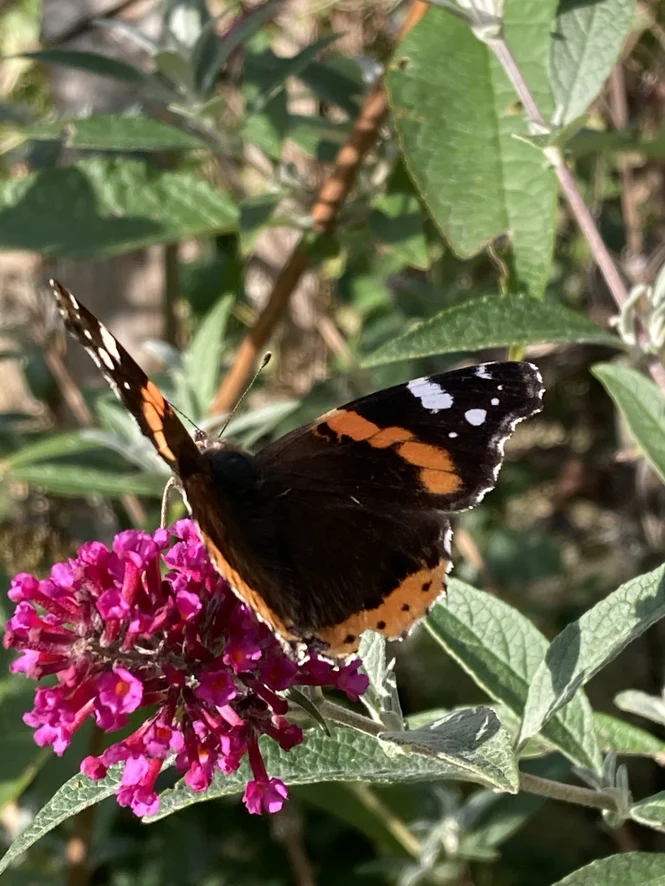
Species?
Vanessa atalanta
